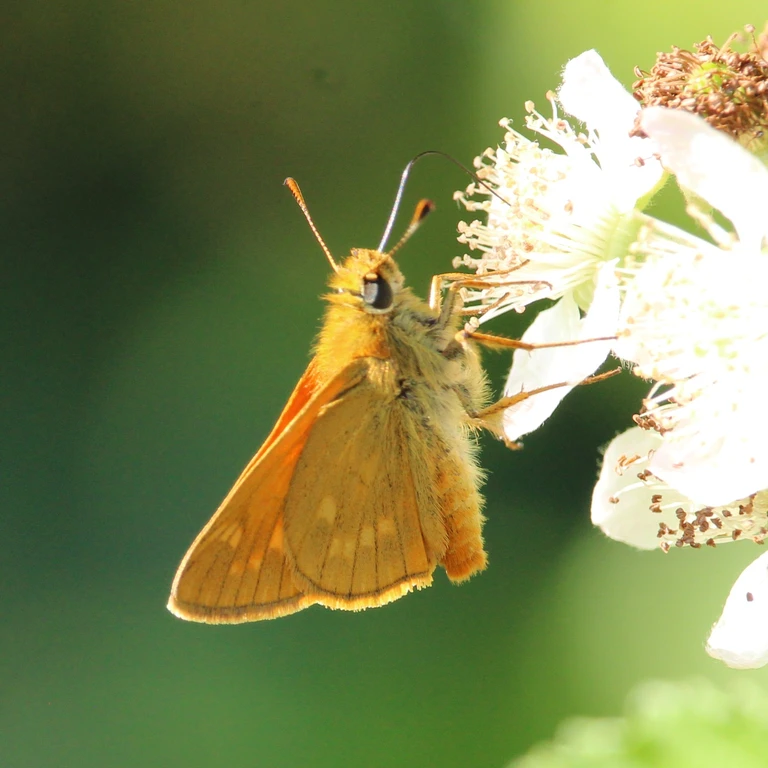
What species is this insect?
Ochlodes sylvanus (also Ochlodes venata)
